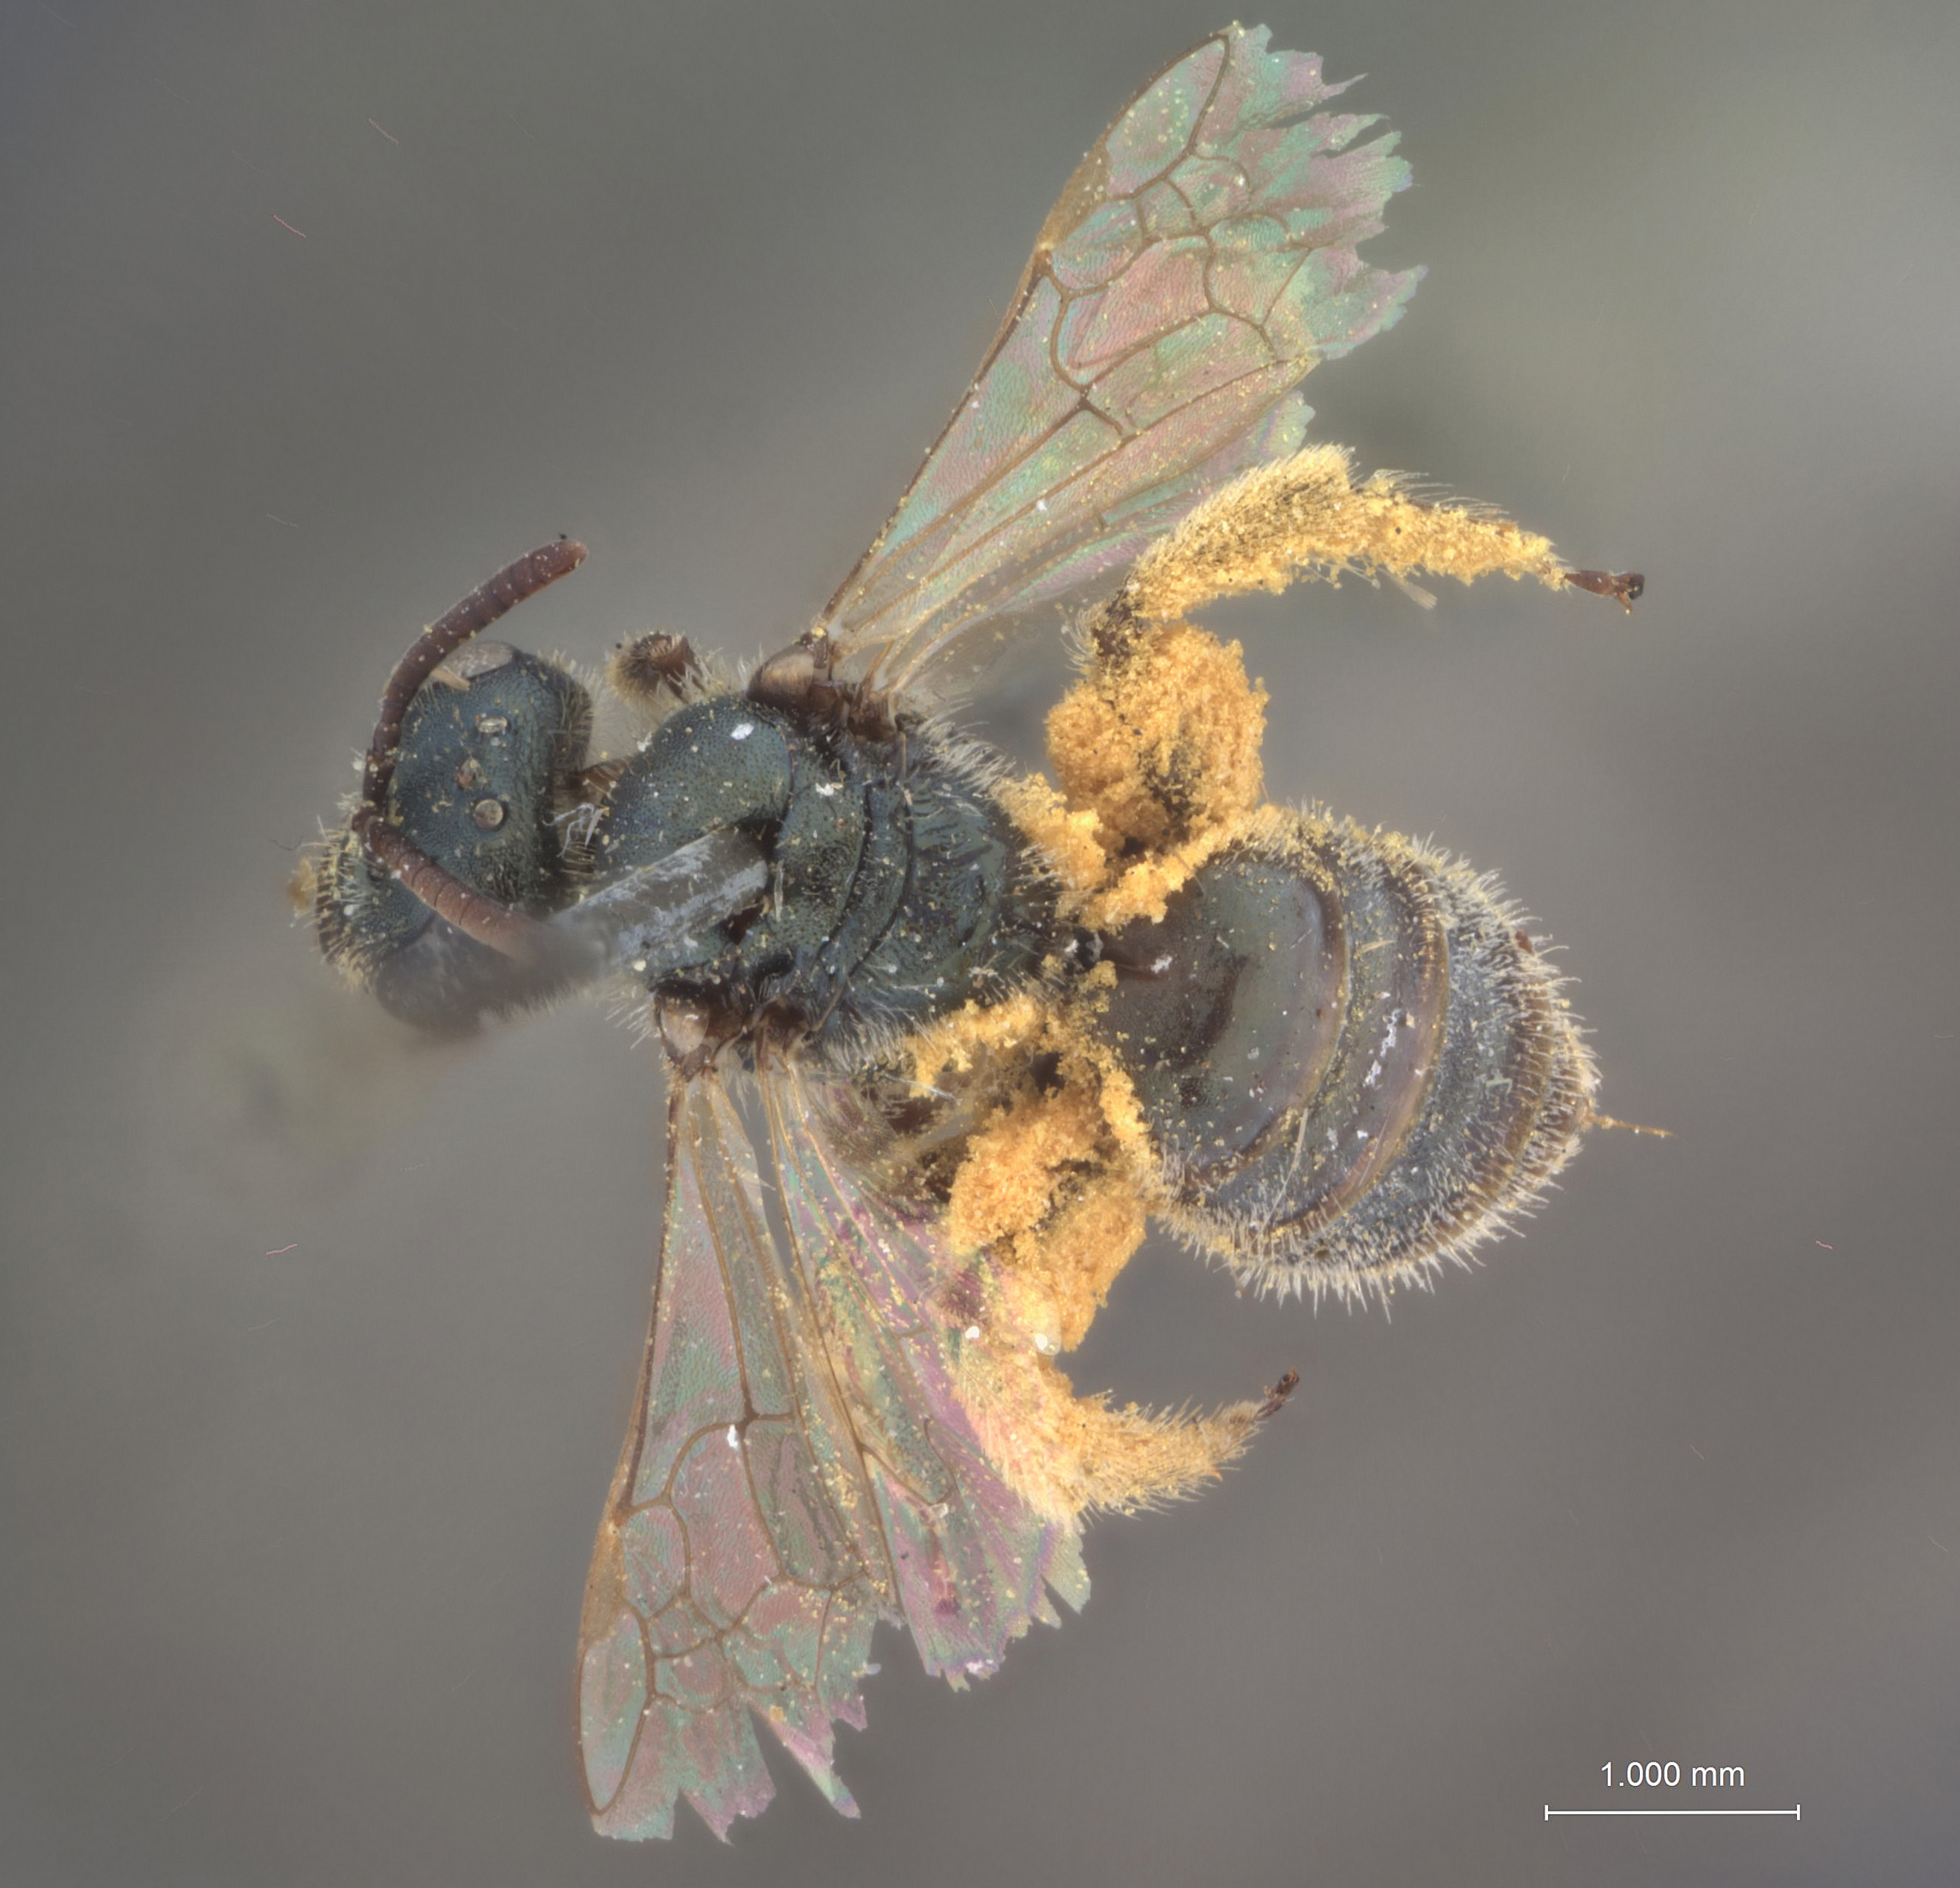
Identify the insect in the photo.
Halictus sedi
